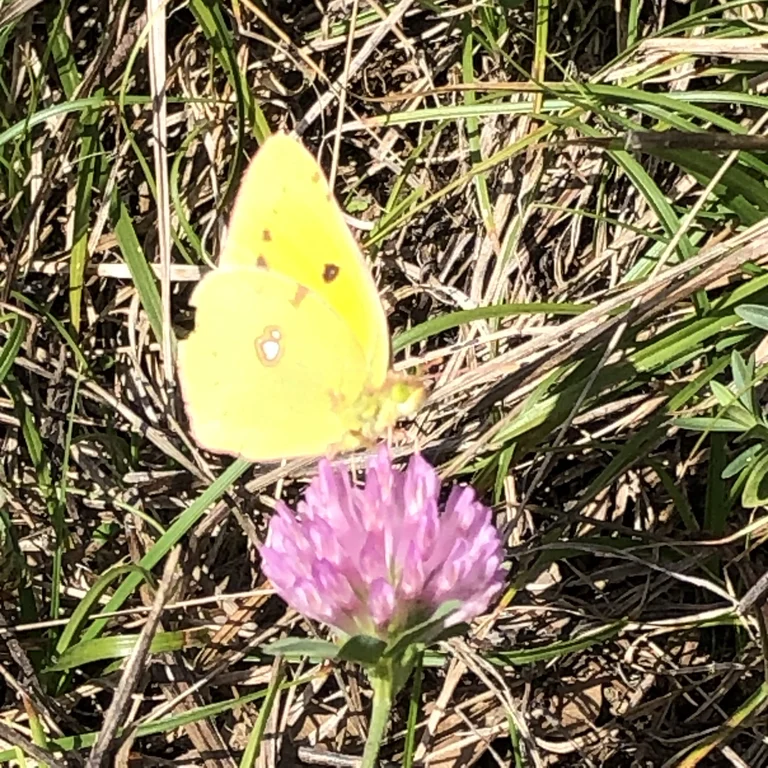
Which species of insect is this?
Colias croceus
